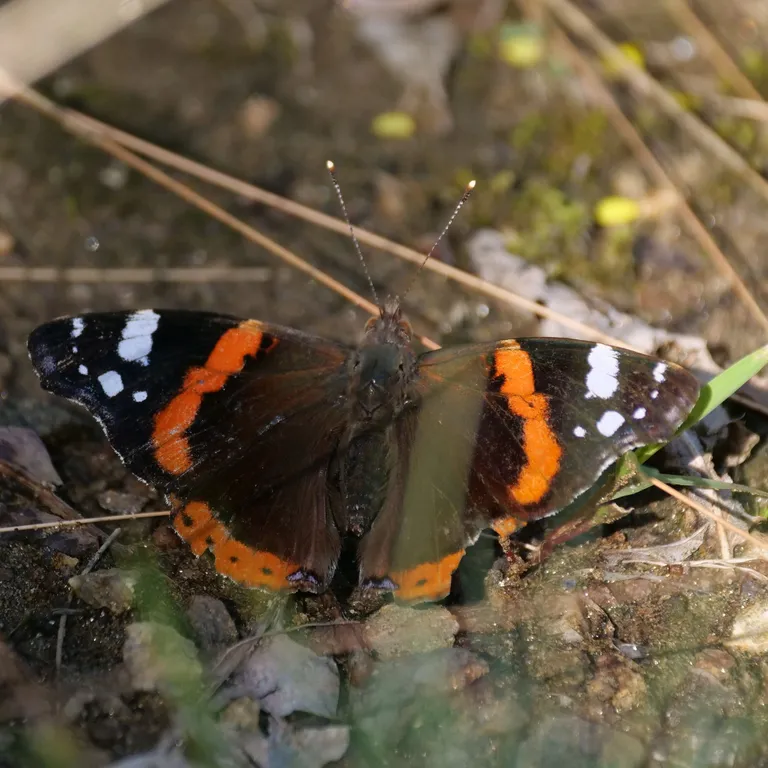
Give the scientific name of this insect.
Vanessa atalanta
